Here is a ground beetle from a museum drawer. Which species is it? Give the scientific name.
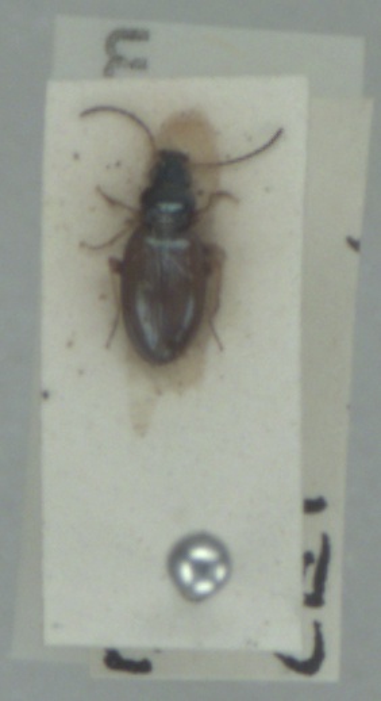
Bembidion deletum
